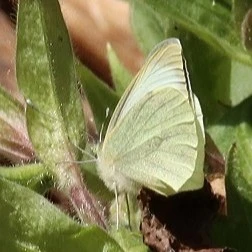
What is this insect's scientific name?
Pieris brassicae
